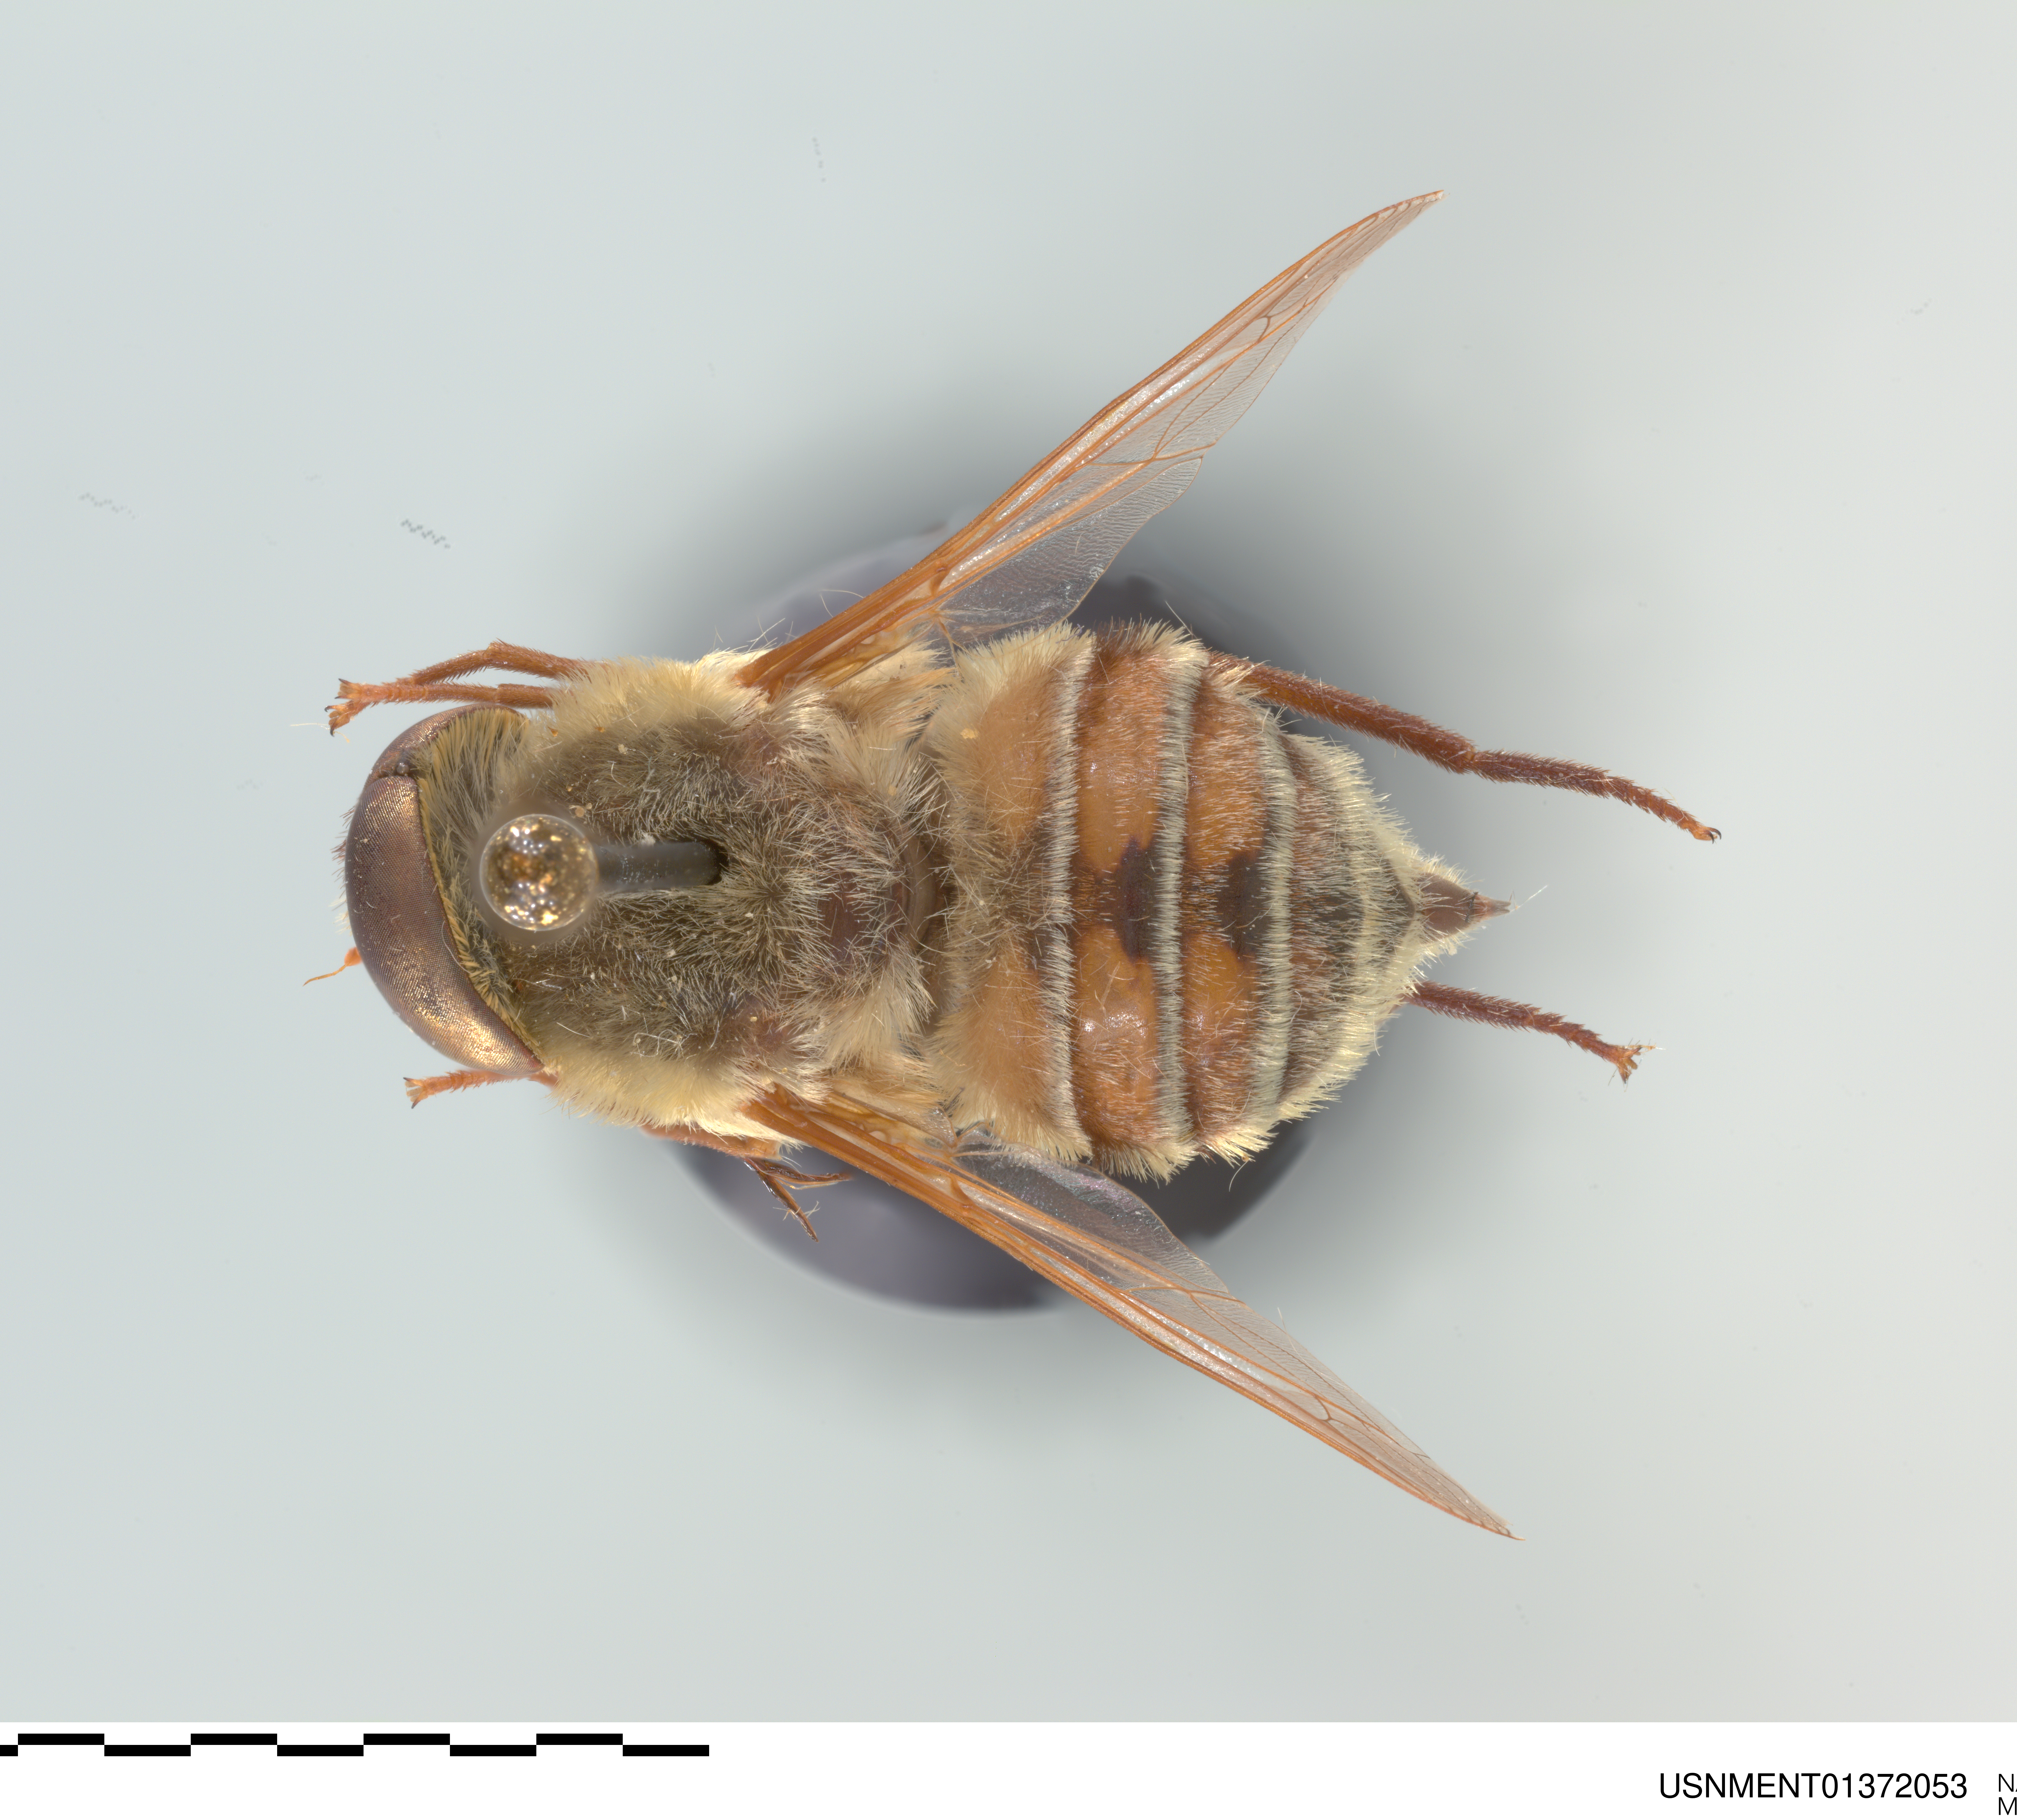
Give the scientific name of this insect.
Neorhynchocephalus volaticus
